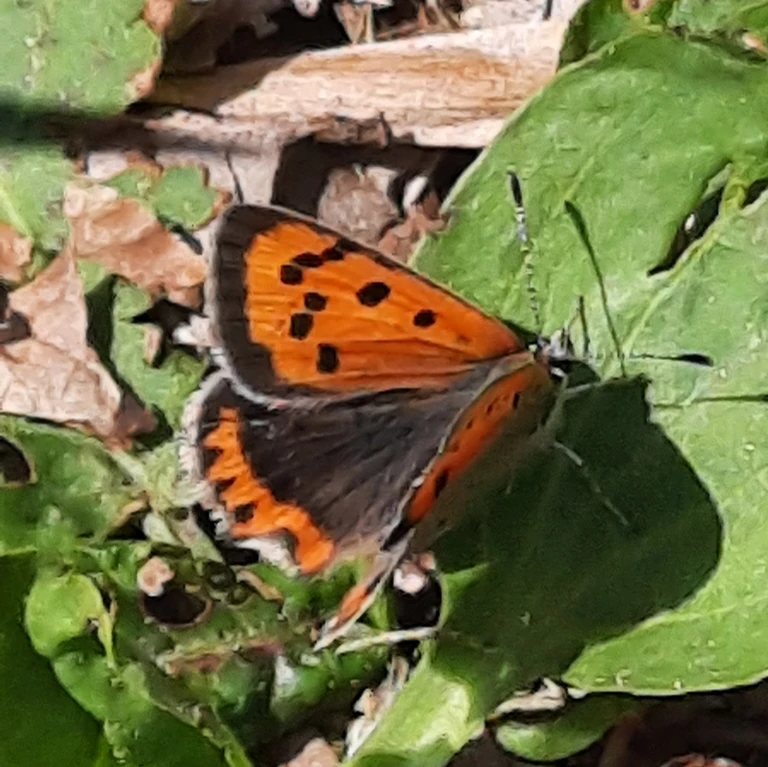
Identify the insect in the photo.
Lycaena phlaeas
